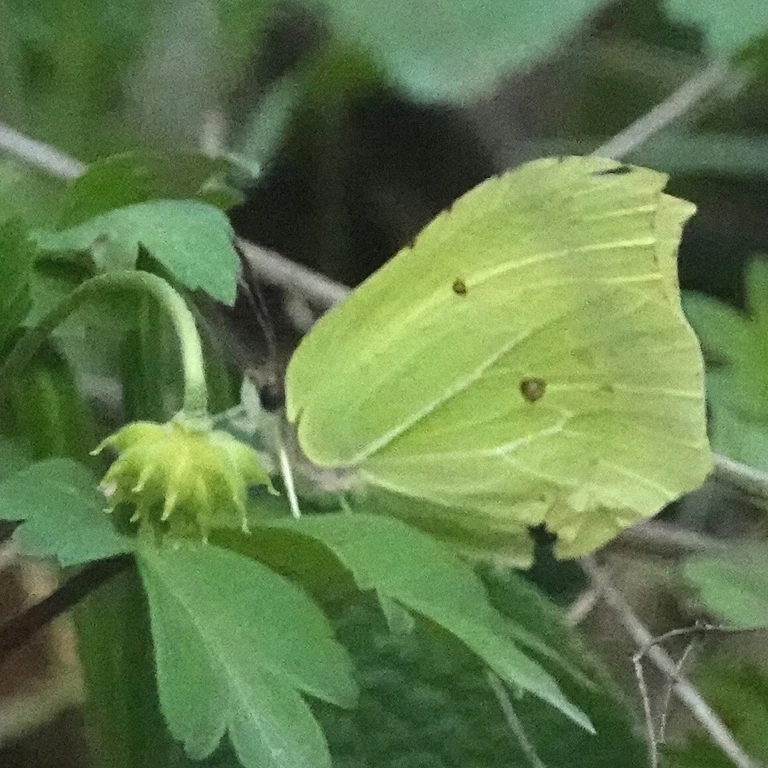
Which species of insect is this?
Gonepteryx rhamni
